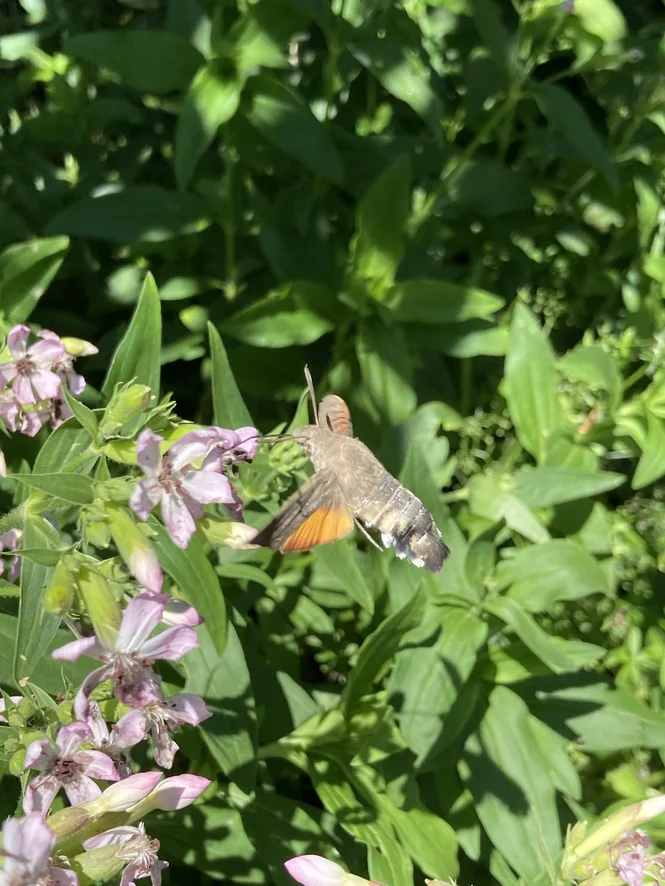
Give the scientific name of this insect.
Macroglossum stellatarum
